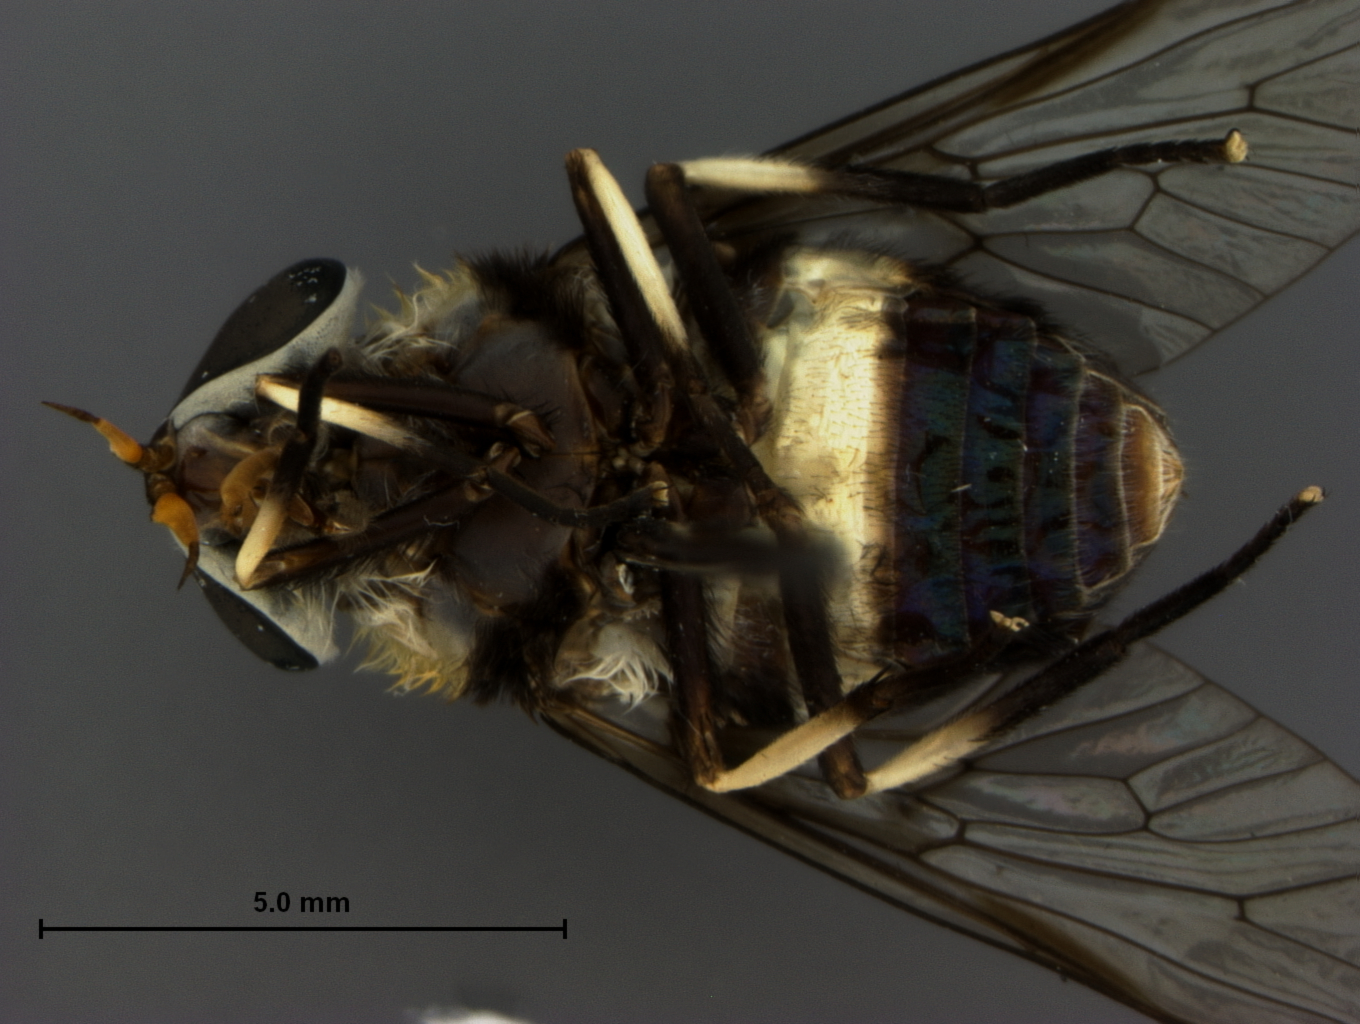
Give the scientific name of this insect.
Chalybosoma malkini
